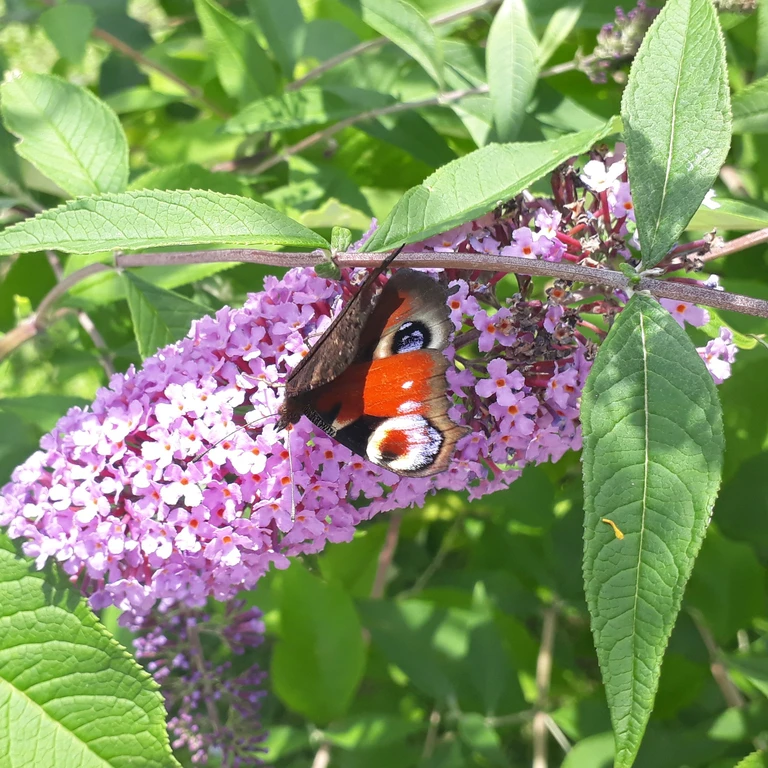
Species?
Aglais io
